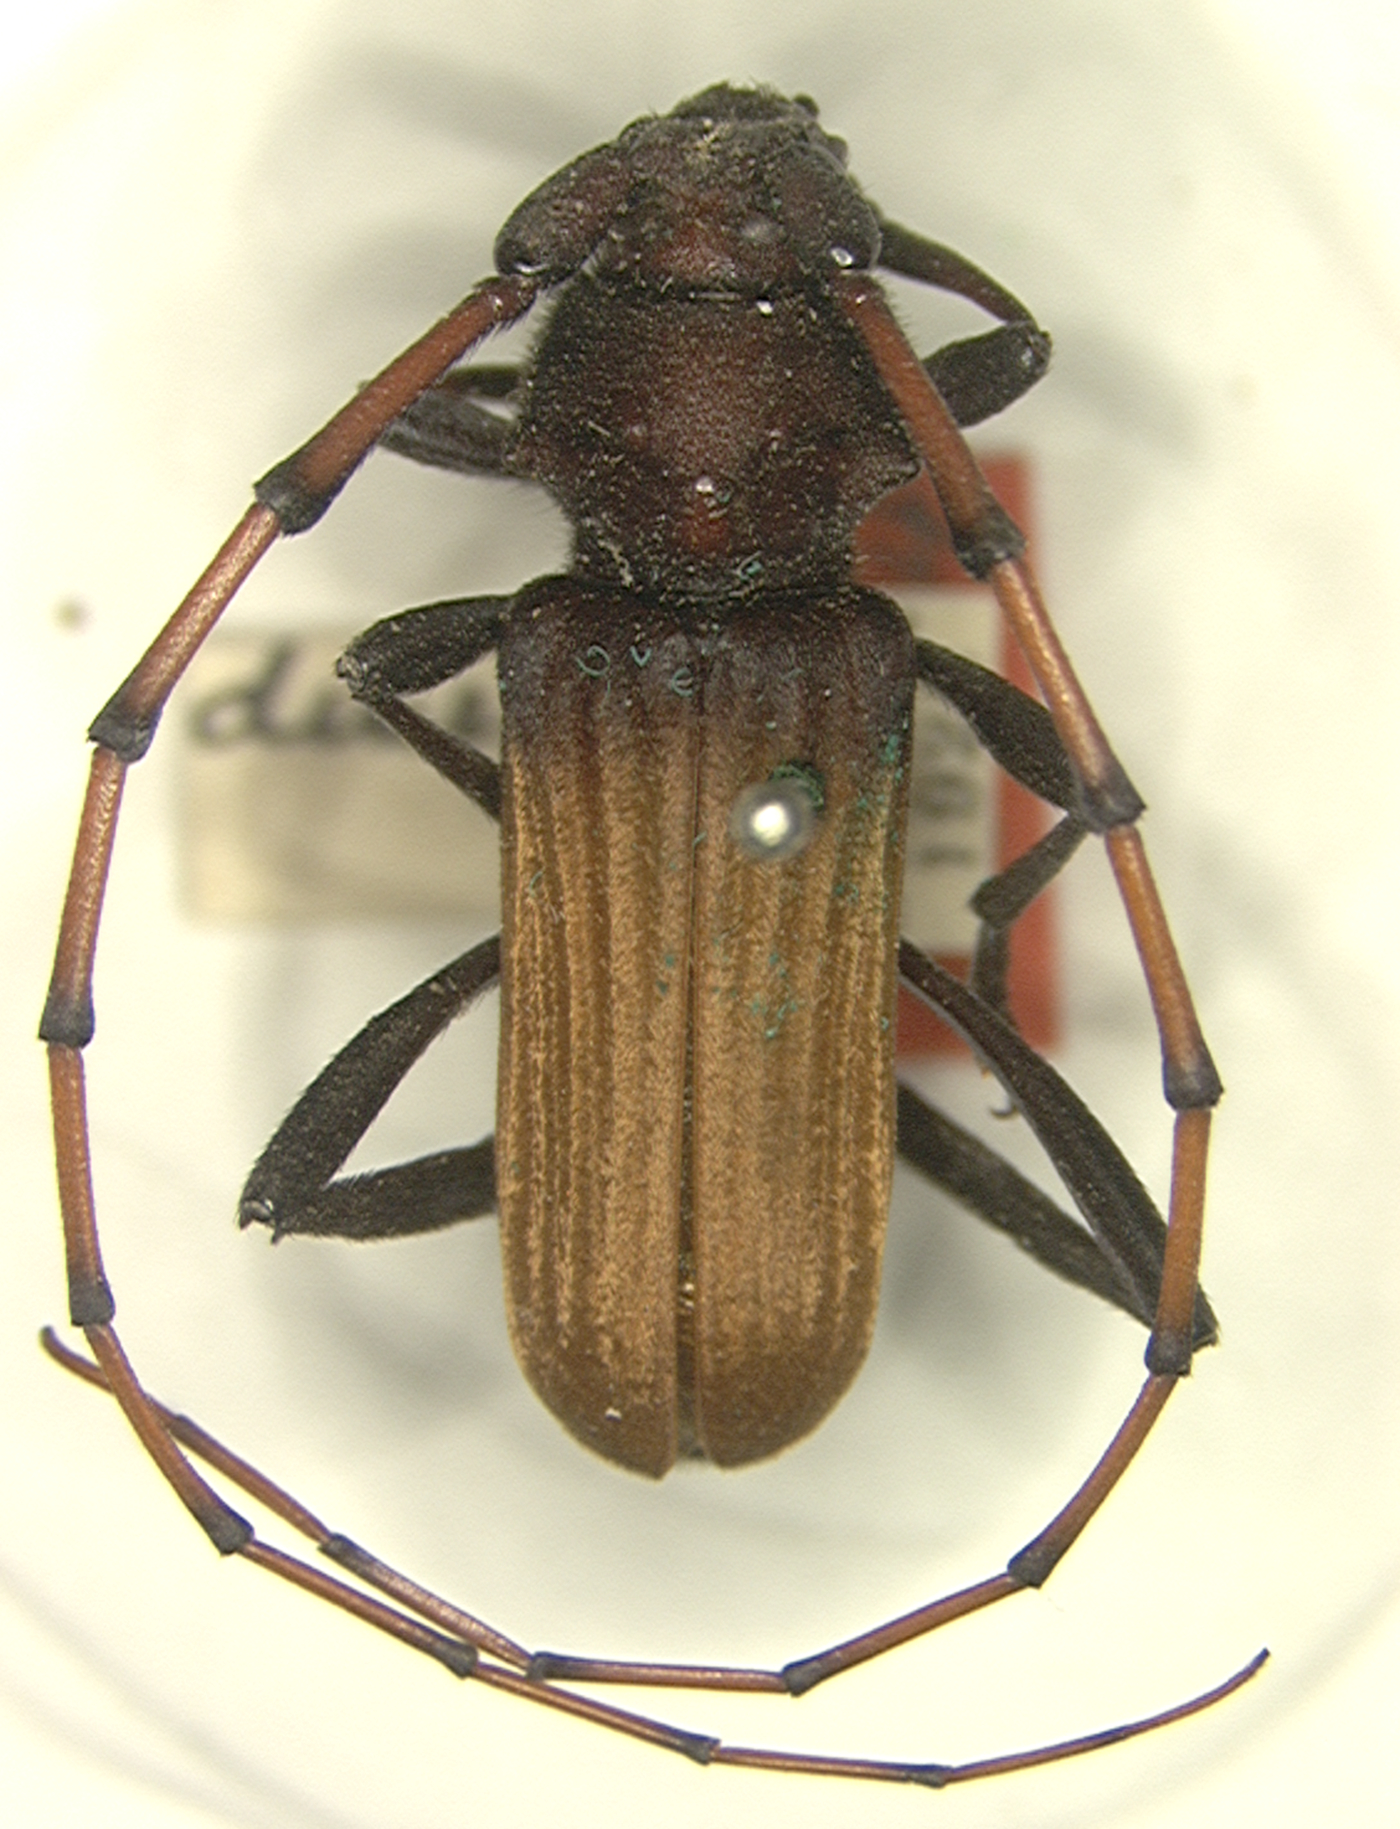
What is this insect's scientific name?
Tragidion densiventre (also Tragidion auripenne)
